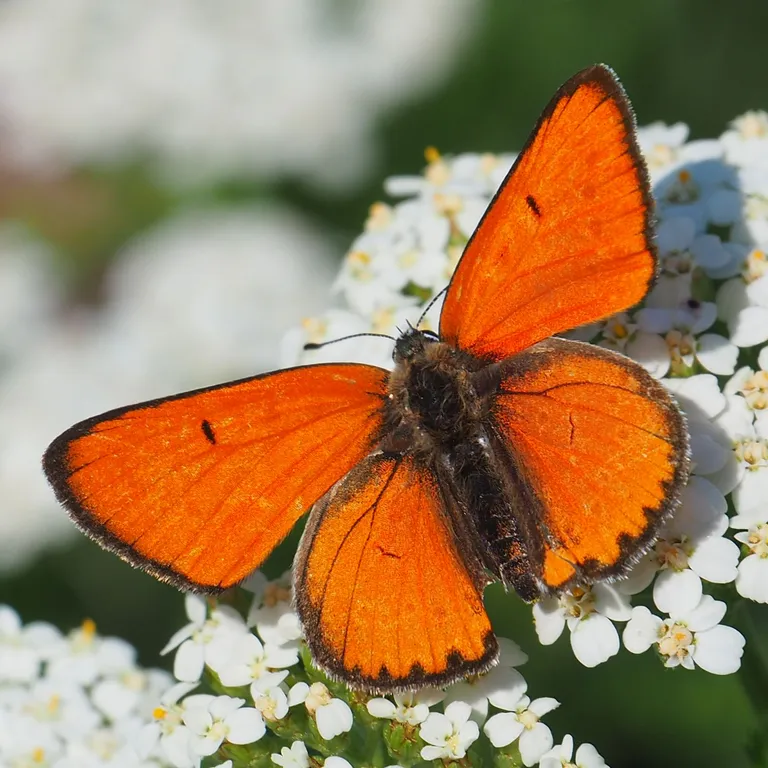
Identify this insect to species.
Lycaena dispar
